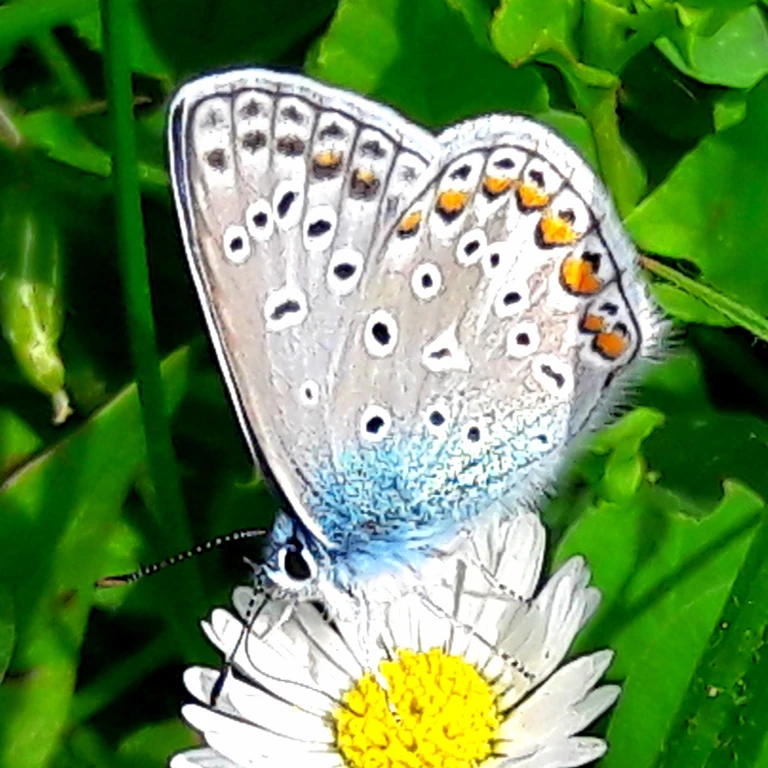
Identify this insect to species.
Polyommatus icarus
